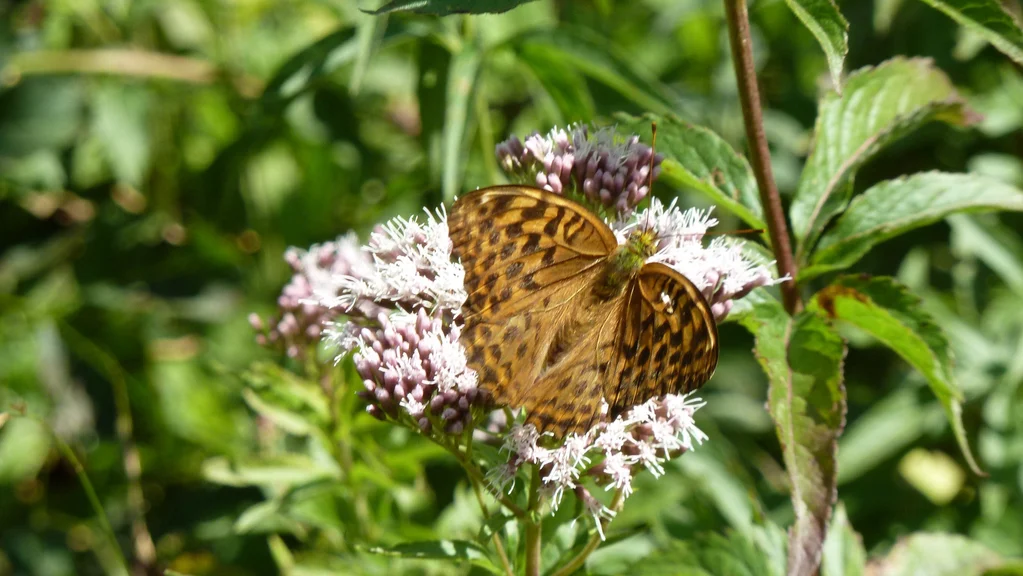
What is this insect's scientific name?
Argynnis paphia
